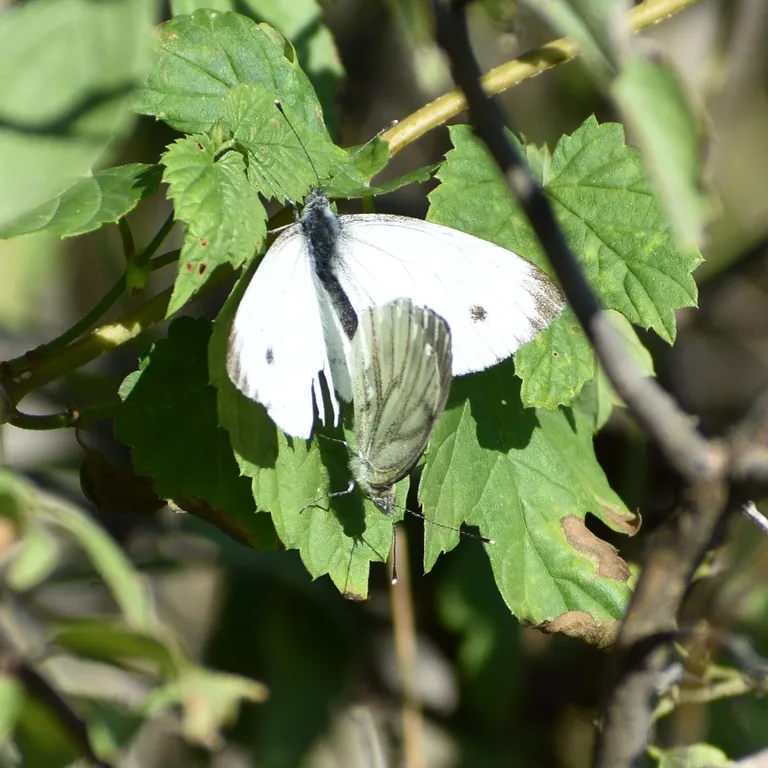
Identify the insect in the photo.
Pieris napi
